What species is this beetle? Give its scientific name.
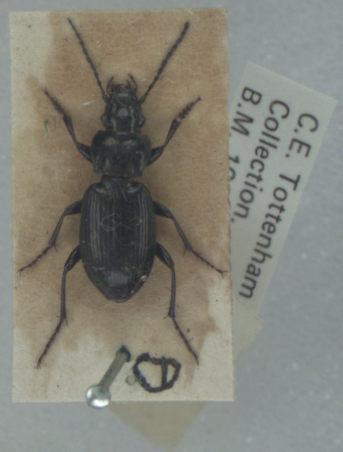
Pterostichus oblongopunctatus
